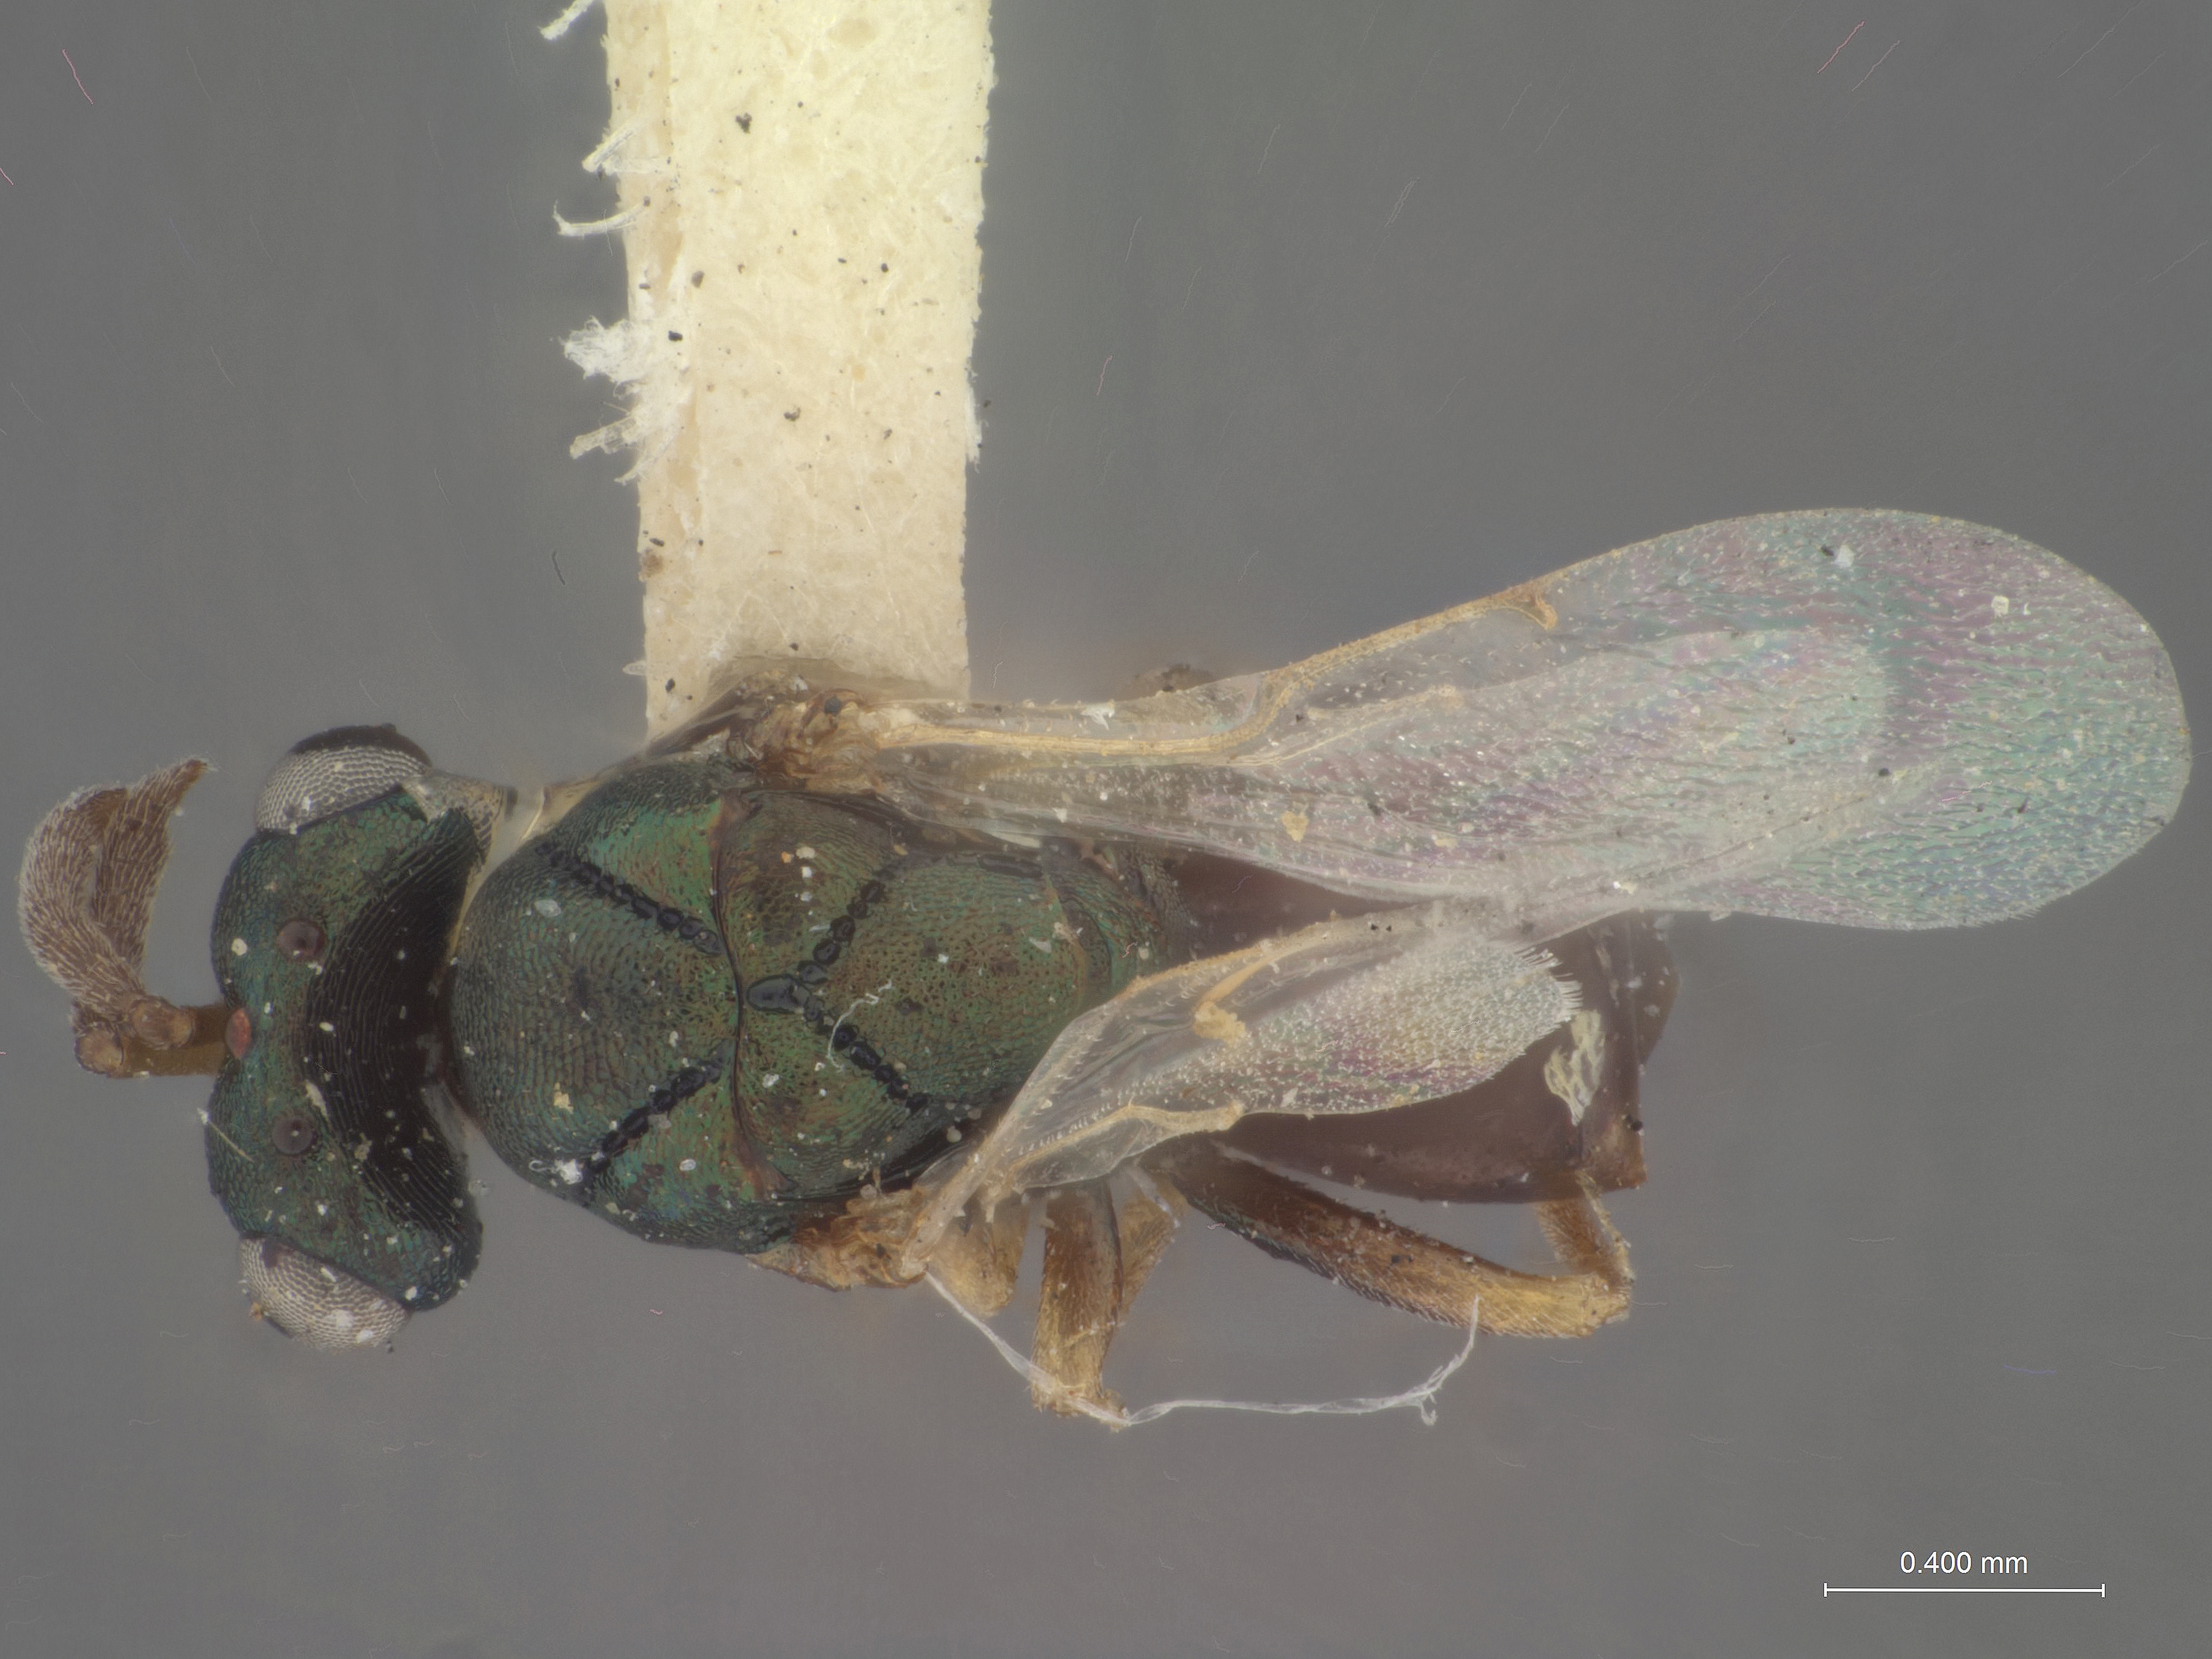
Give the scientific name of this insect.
Orasema cockerelli
